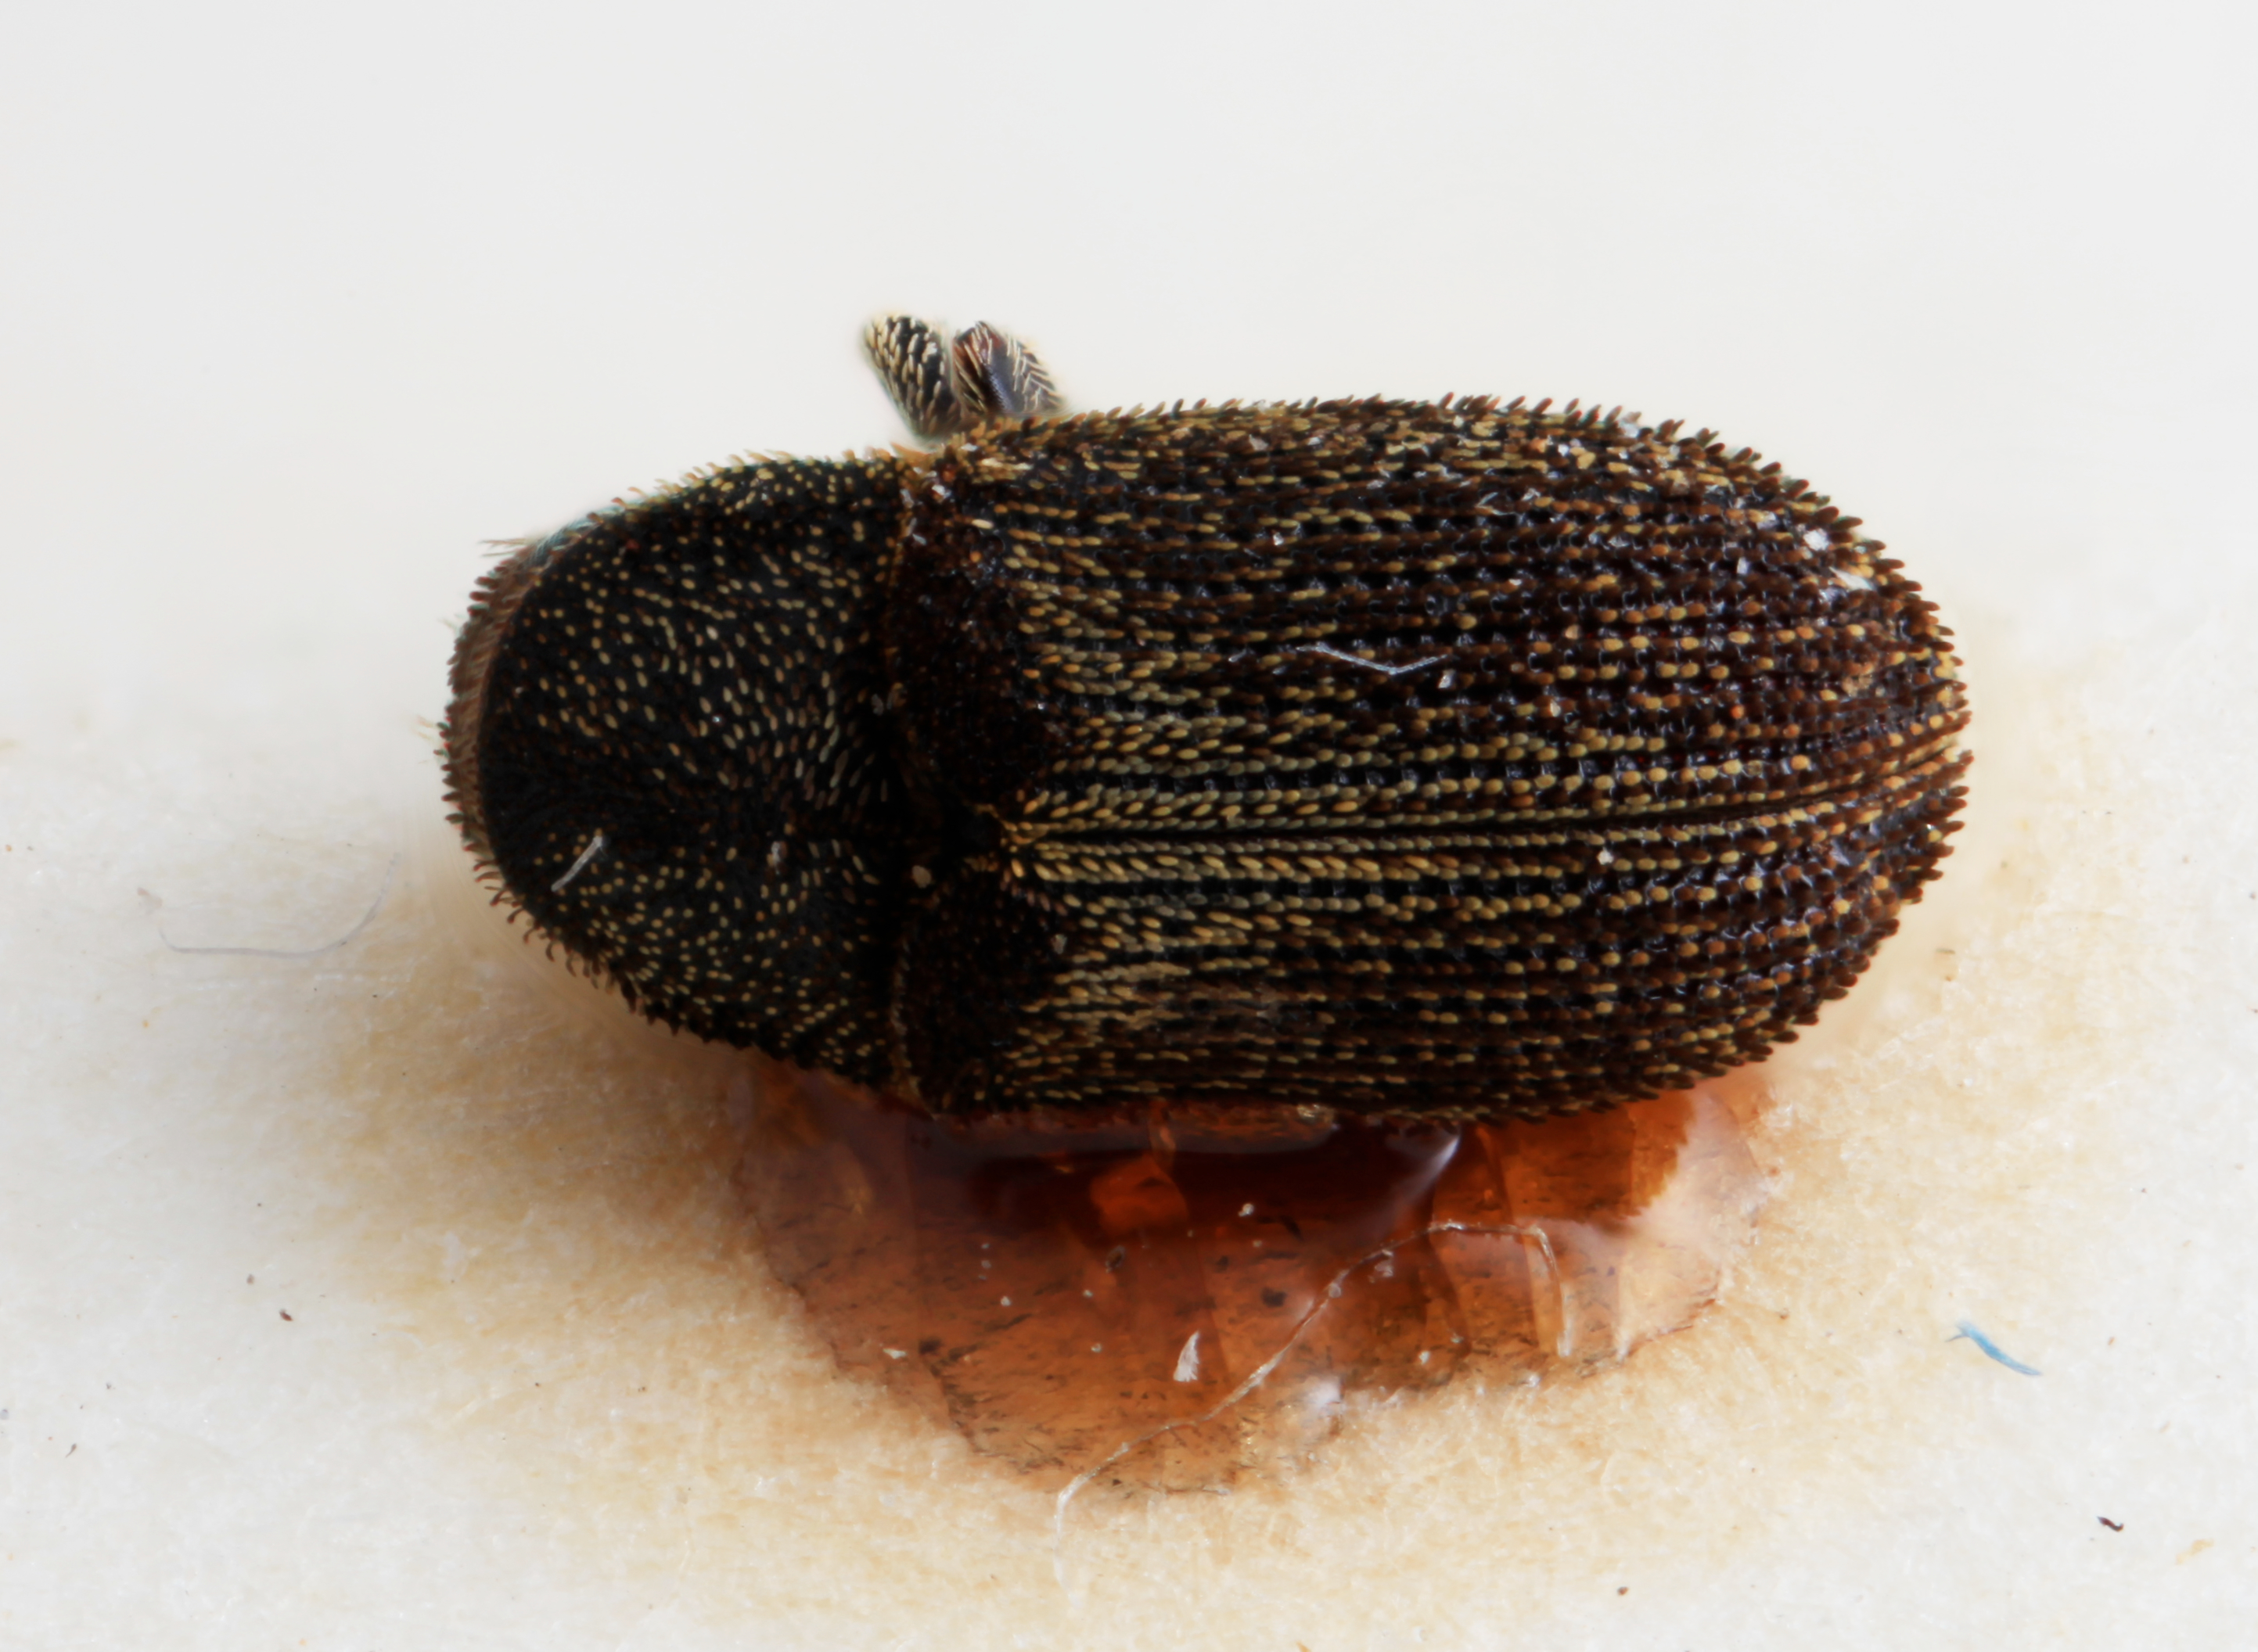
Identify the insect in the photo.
Xylechinus tuberculifer
